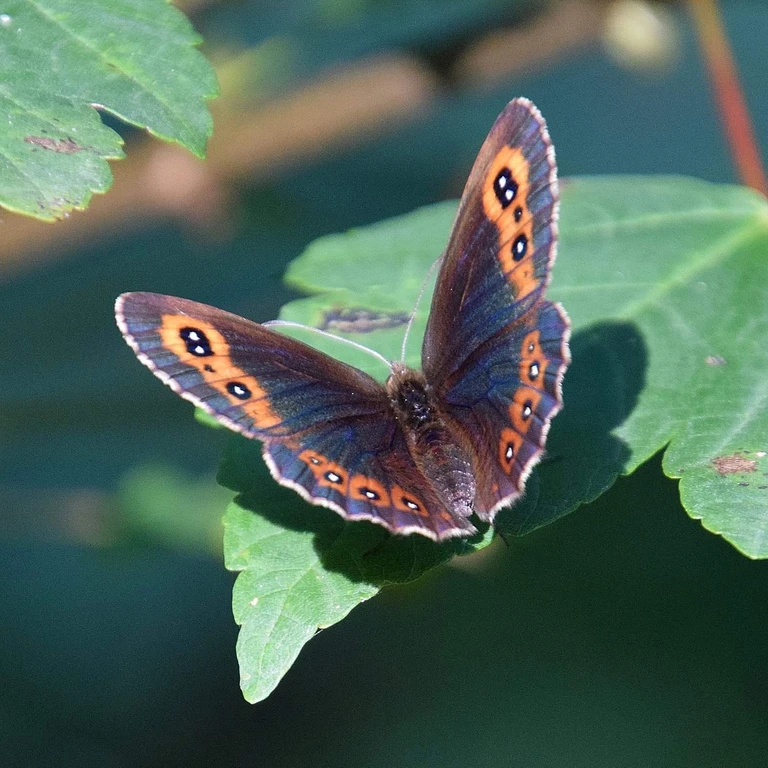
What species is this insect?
Erebia aethiops
